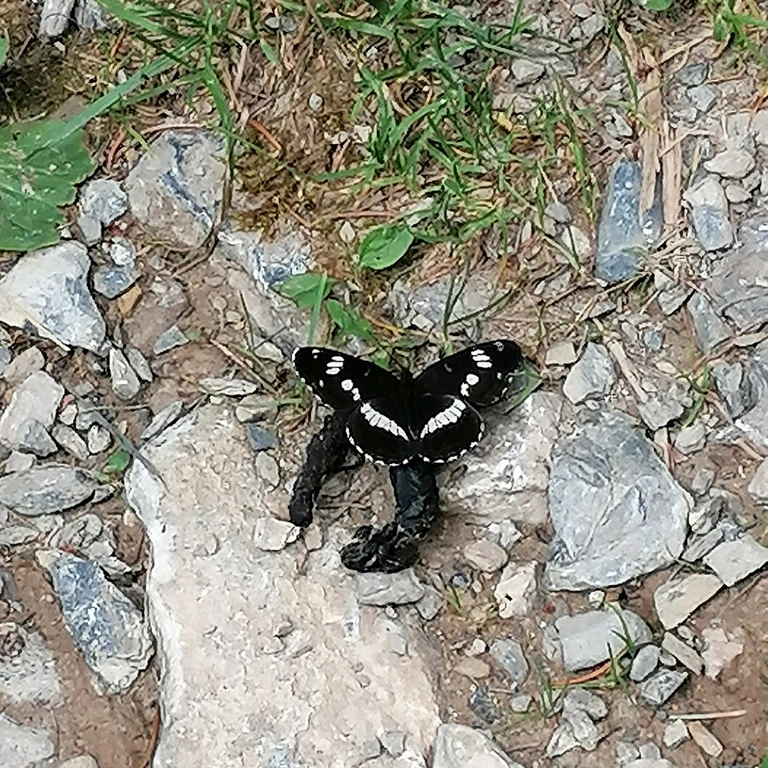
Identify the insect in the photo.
Limenitis camilla (also Ladoga camilla)
